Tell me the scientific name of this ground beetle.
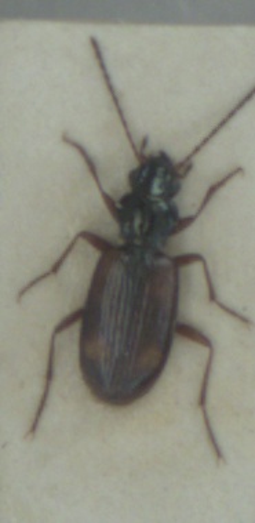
Bembidion saxatile
